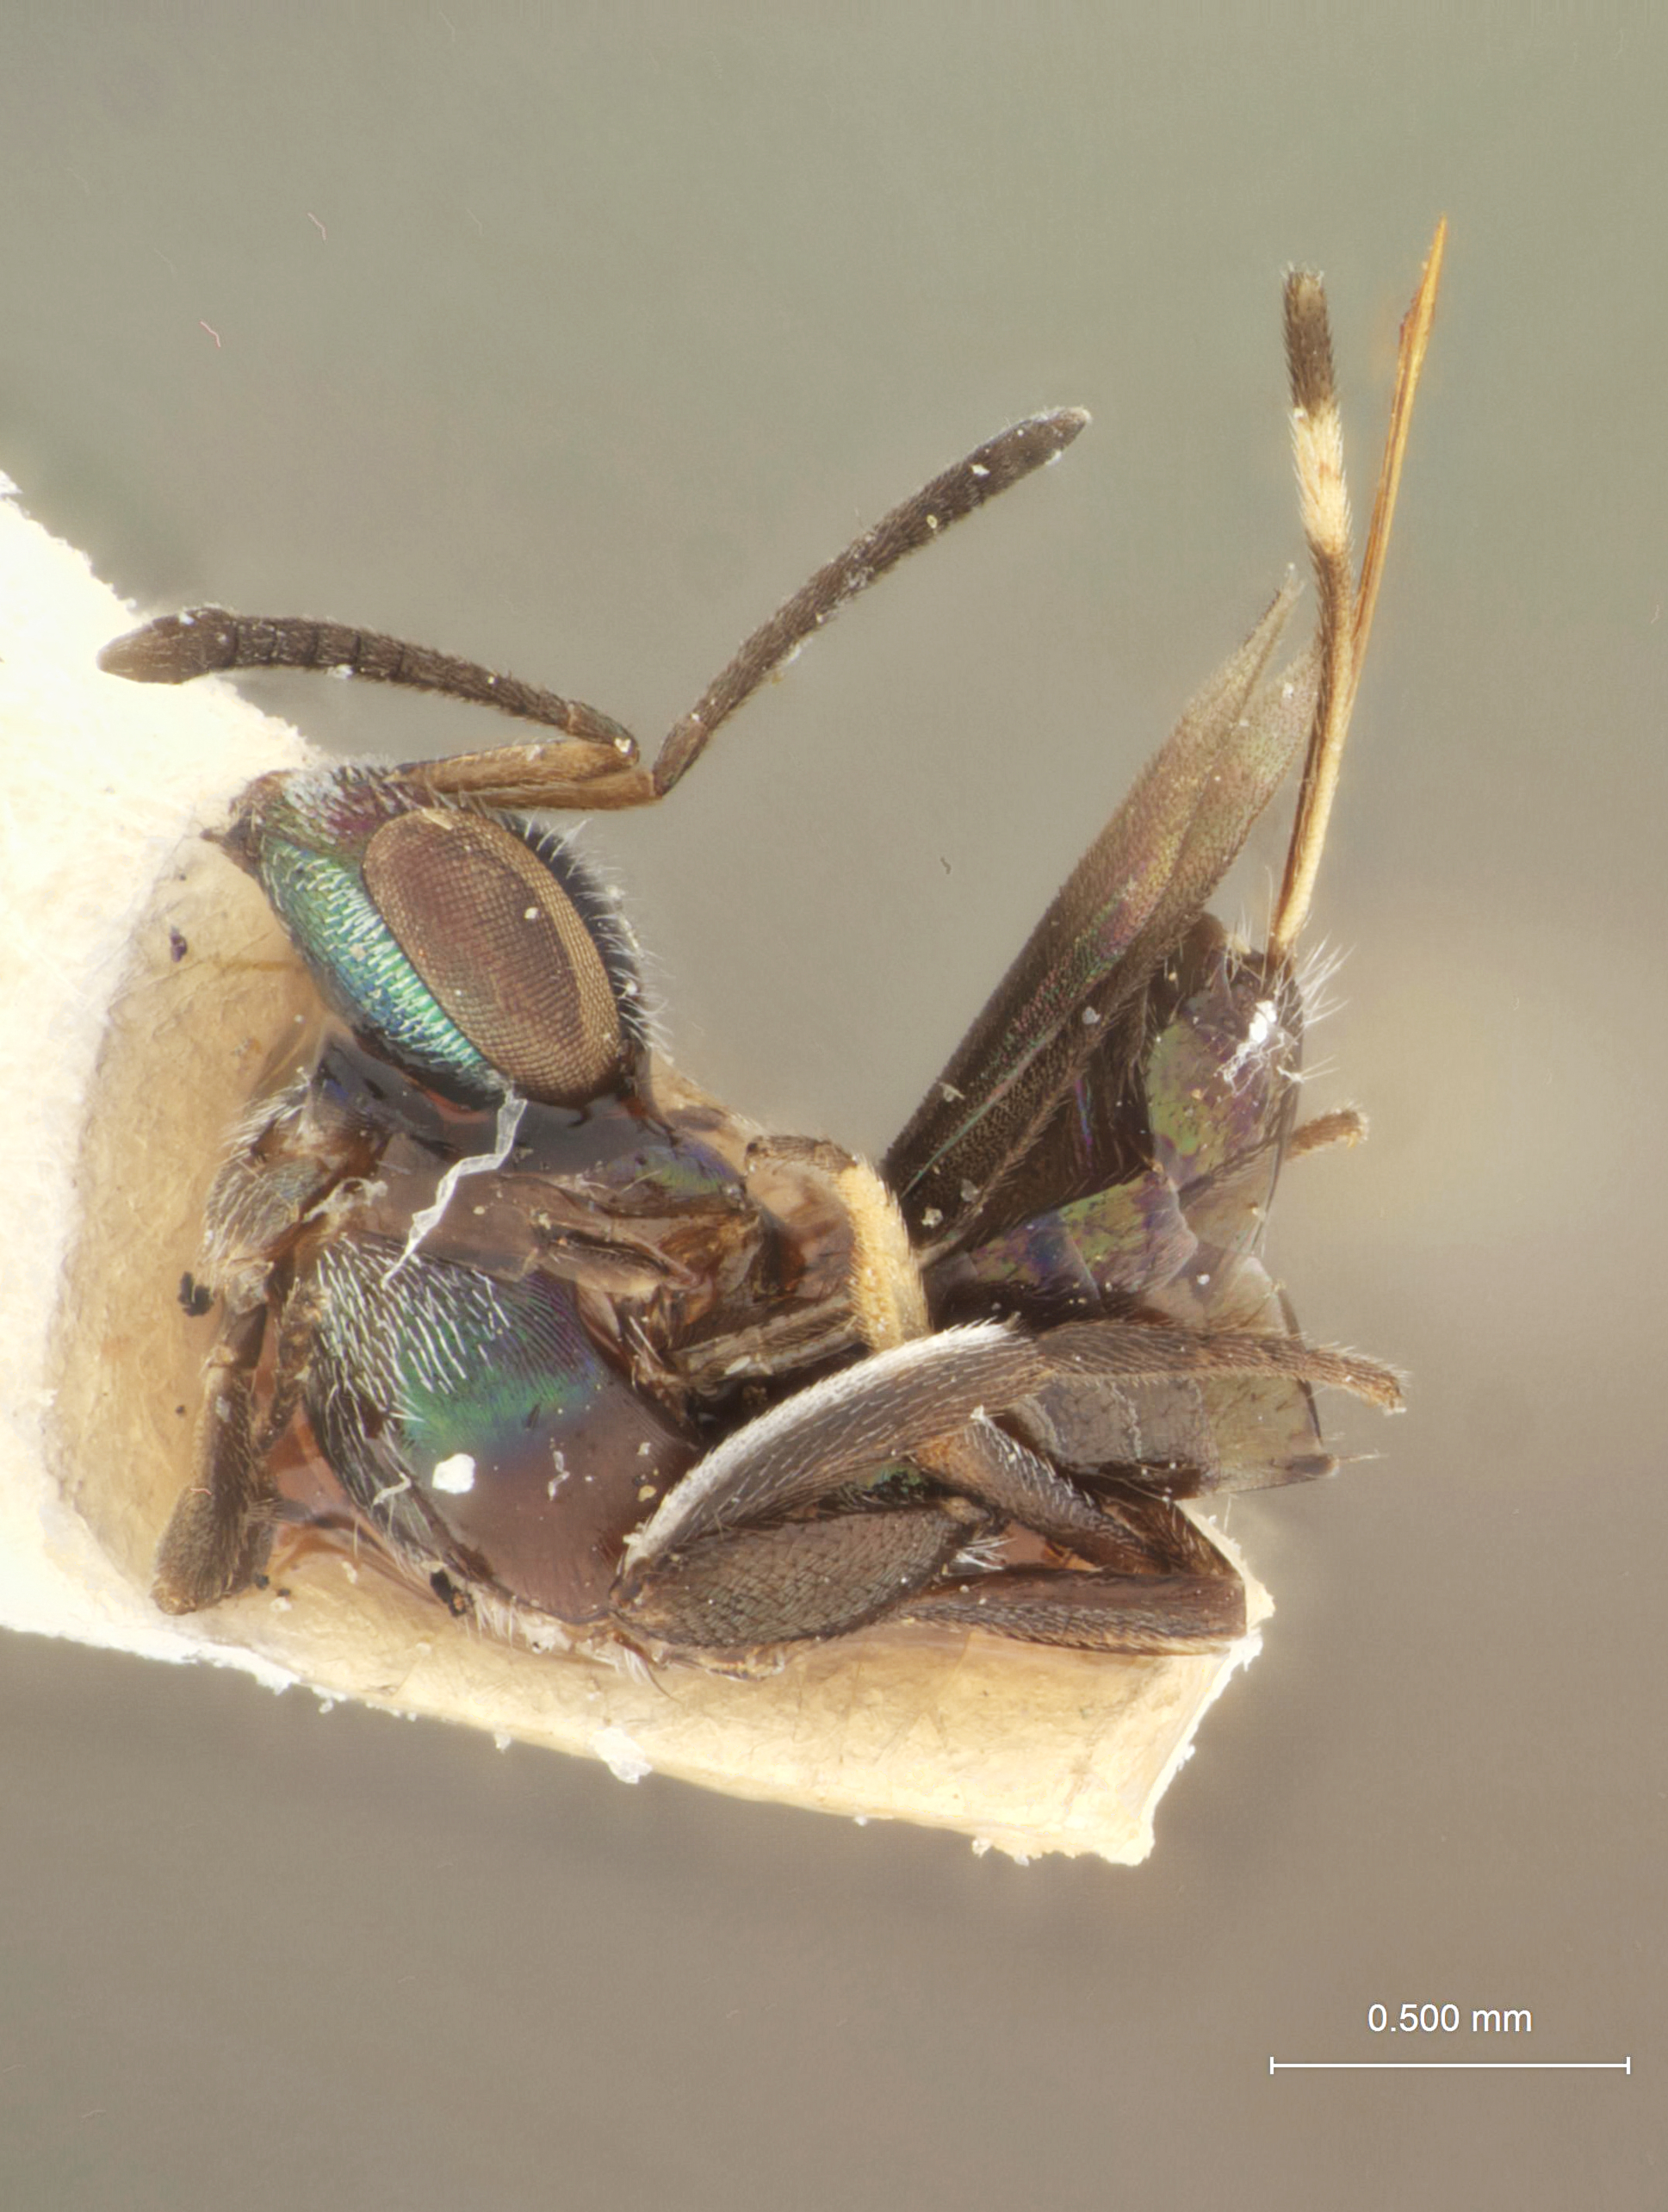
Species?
Anastatus adamsi
